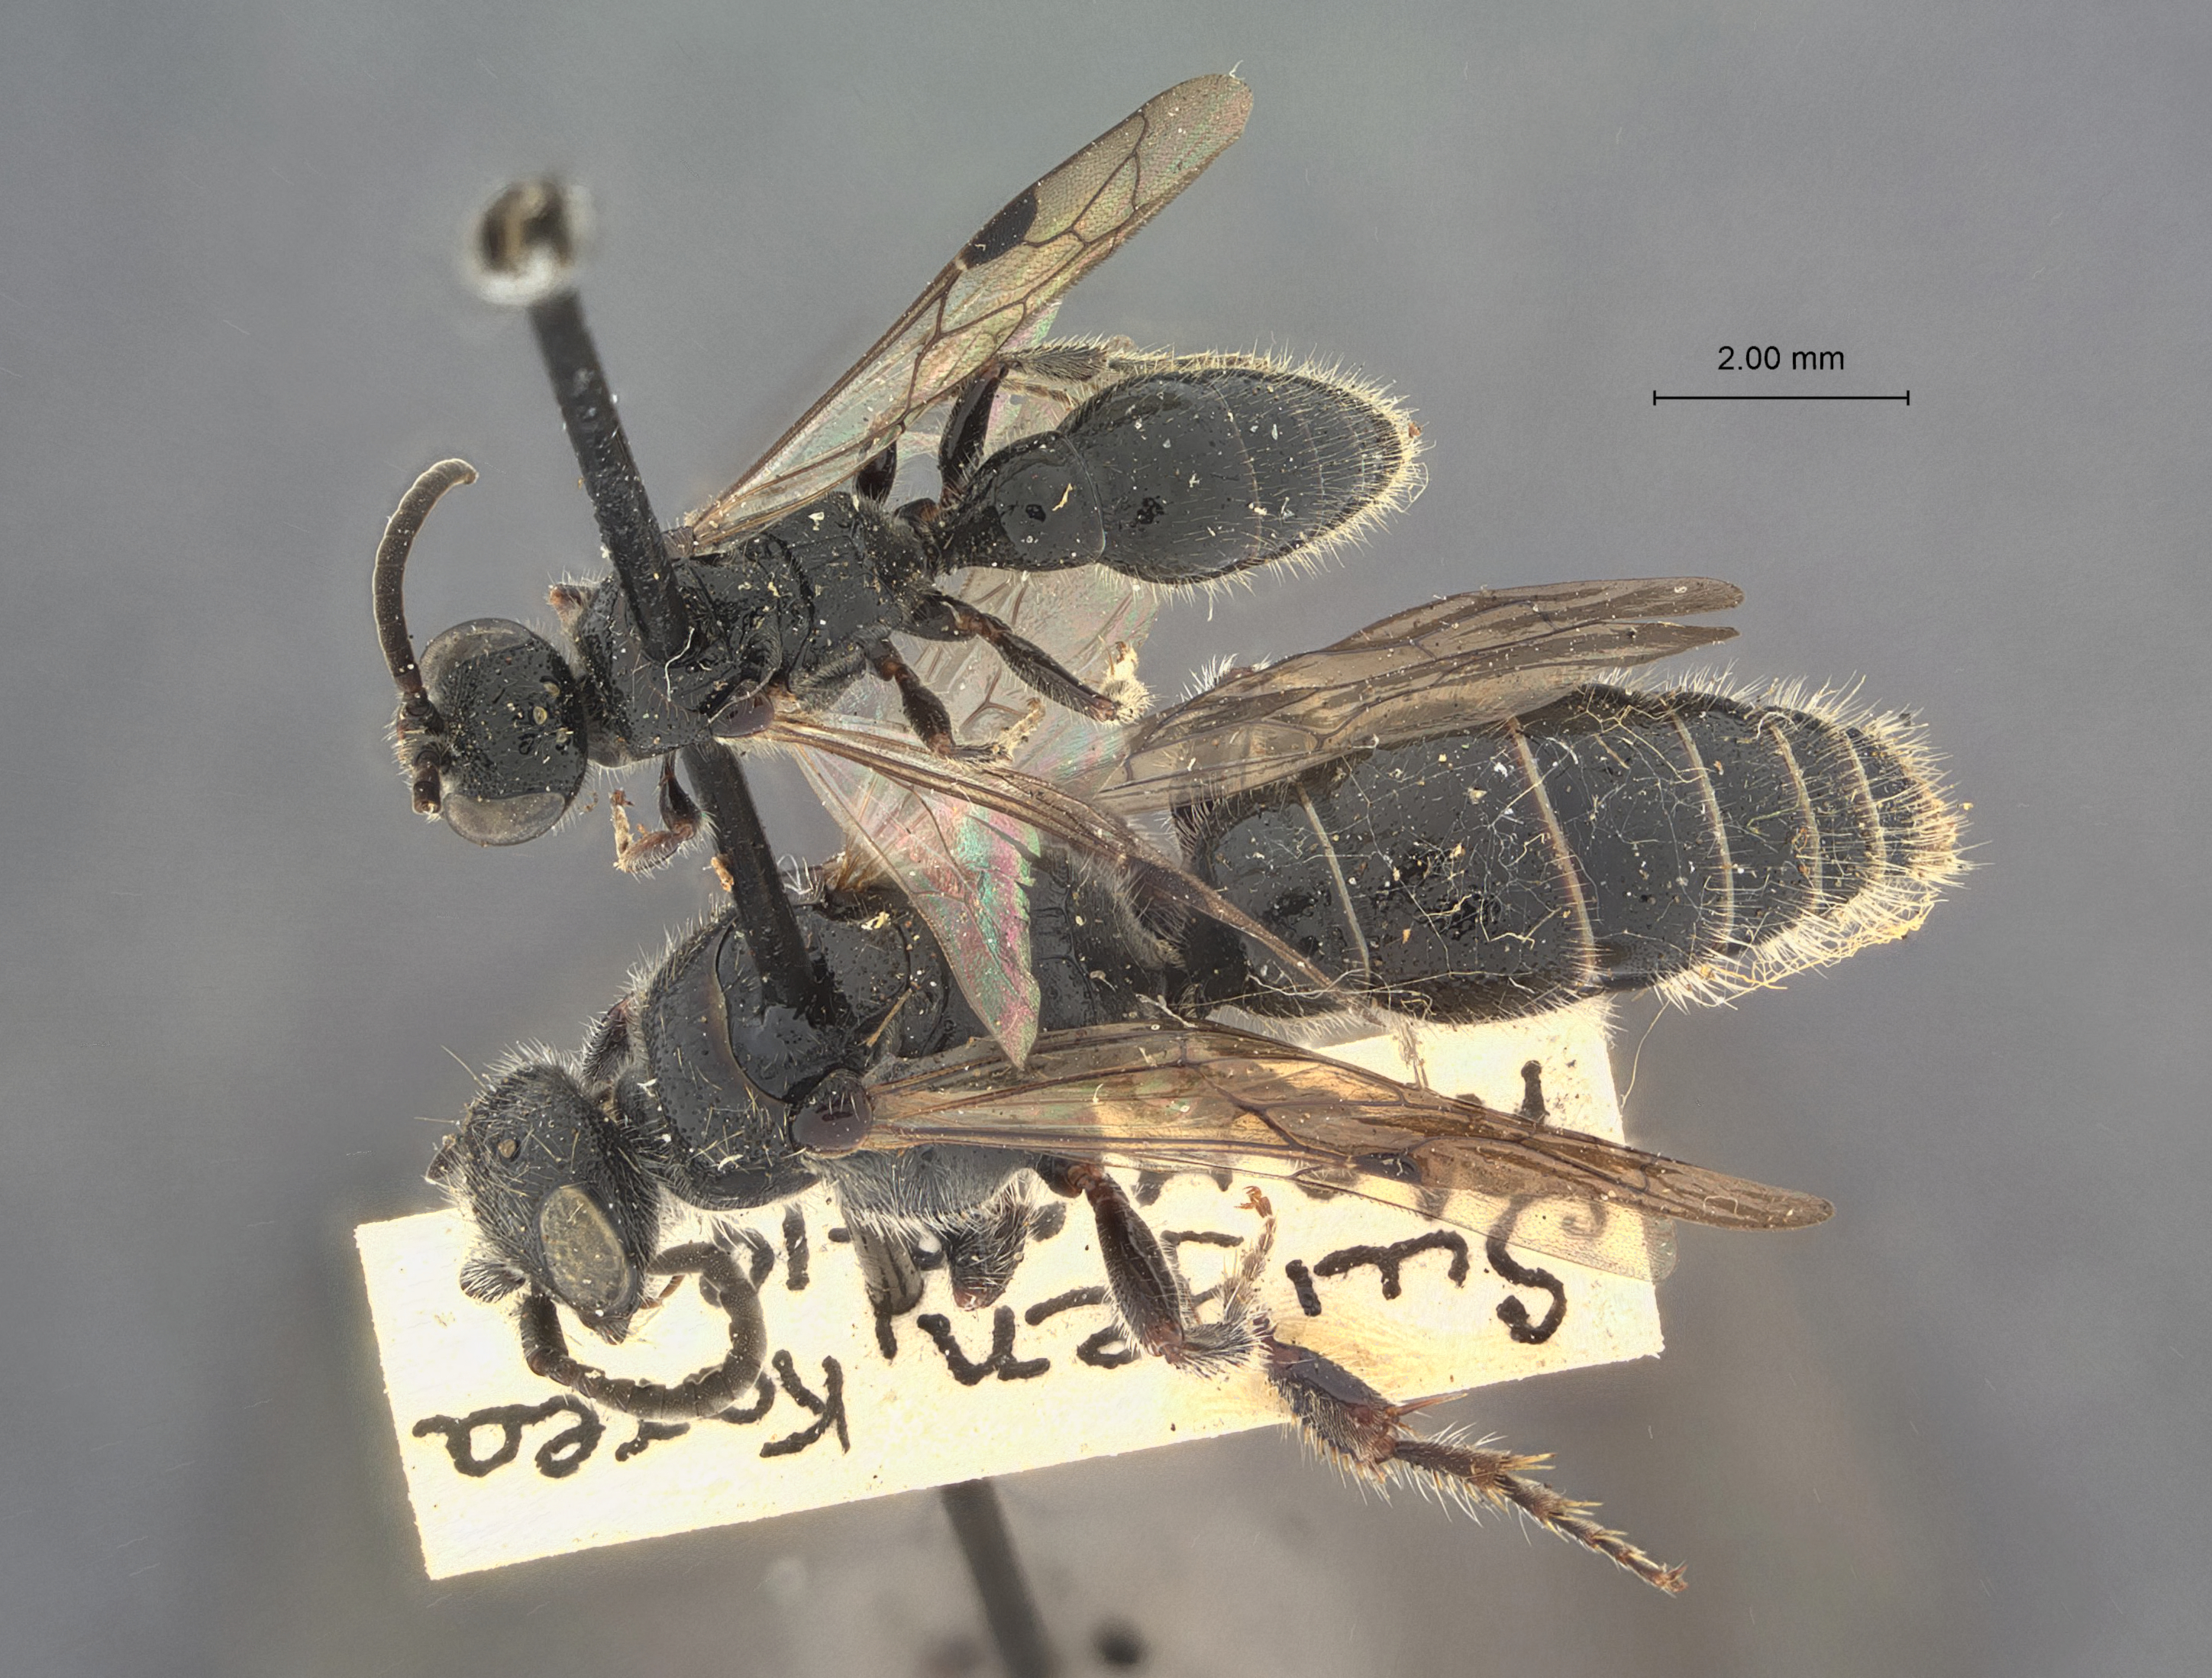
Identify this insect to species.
Tiphia vernalis
